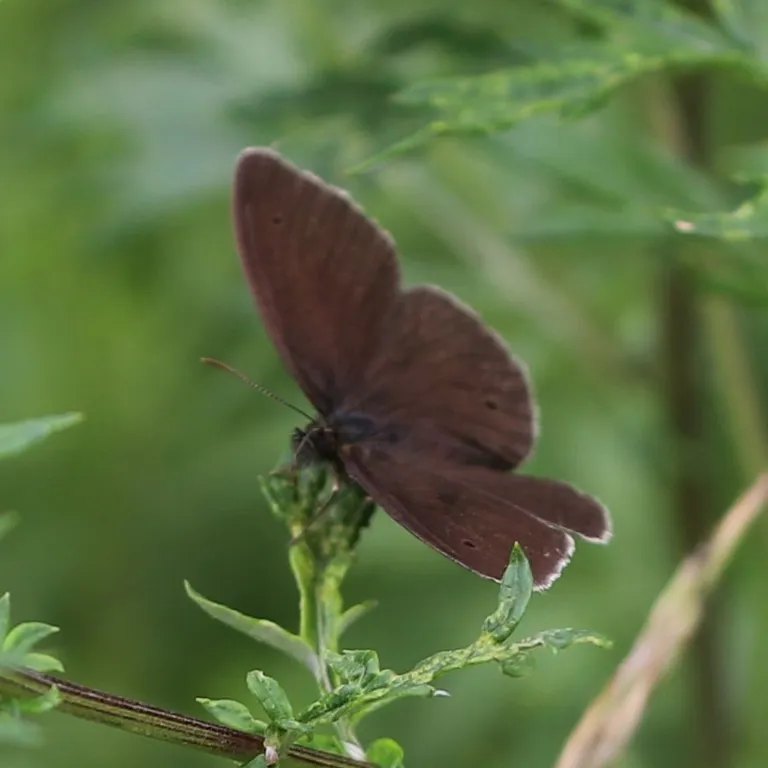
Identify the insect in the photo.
Aphantopus hyperantus
